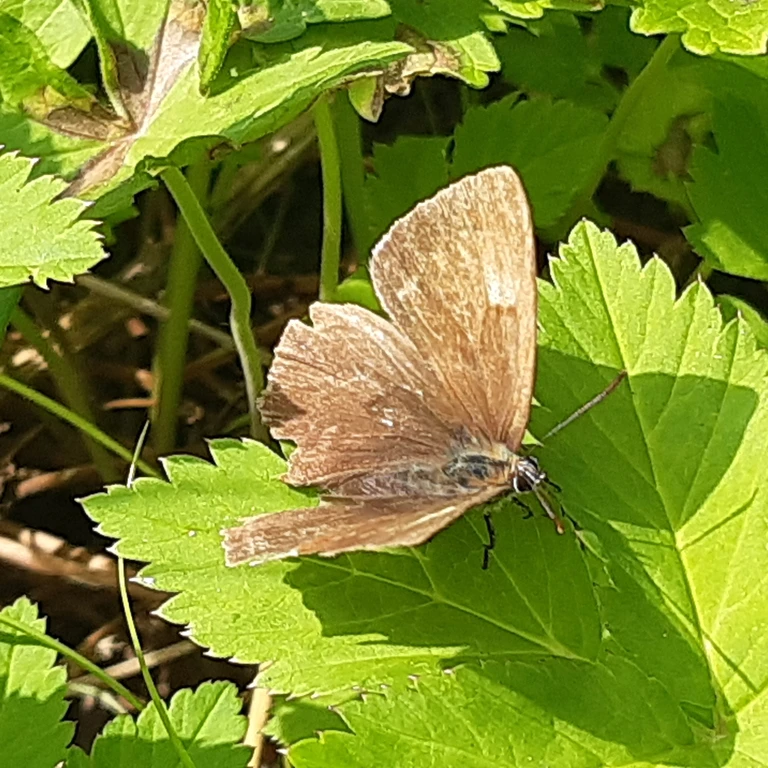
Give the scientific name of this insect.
Thecla betulae
